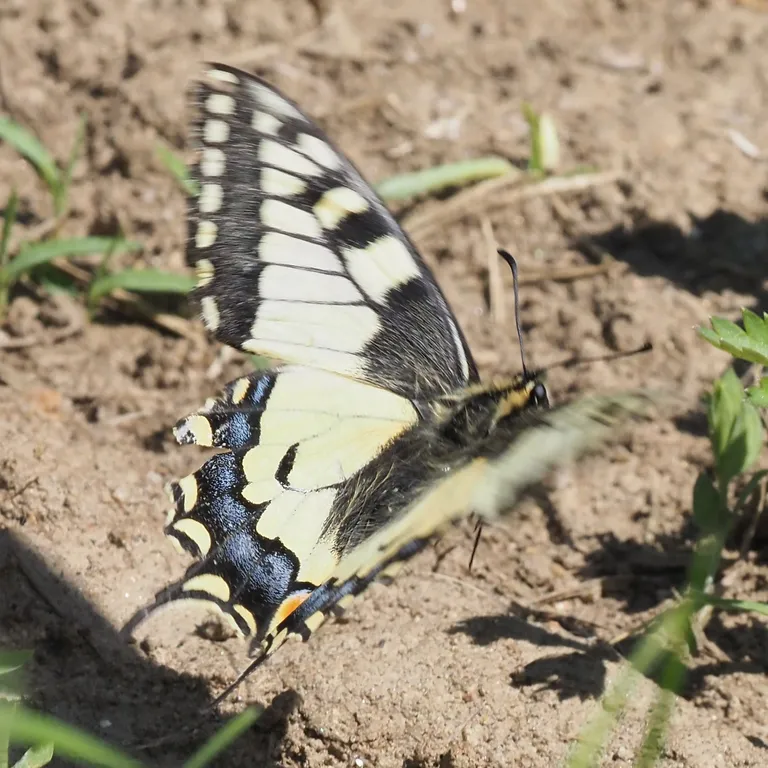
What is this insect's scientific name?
Papilio machaon
